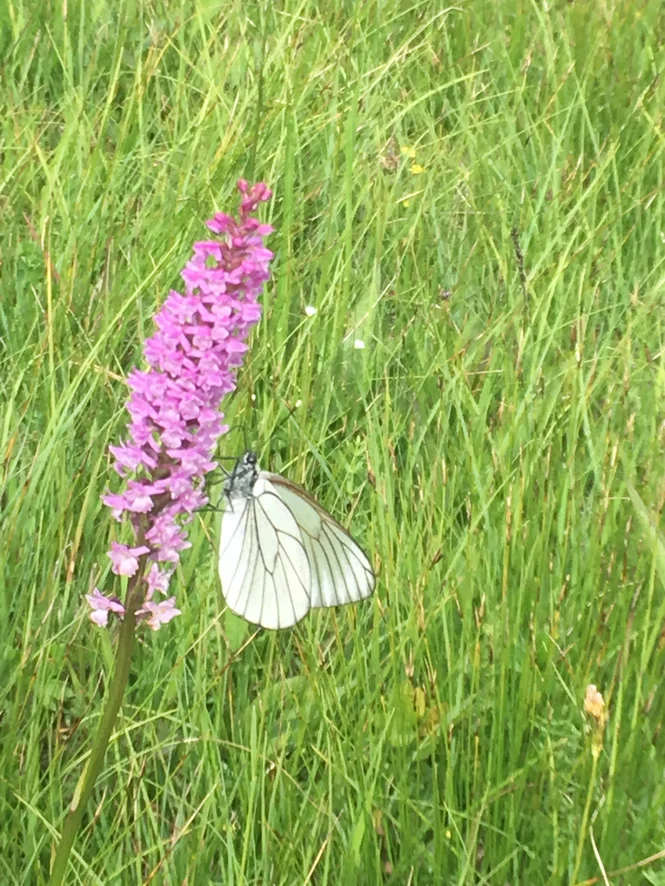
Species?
Aporia crataegi
